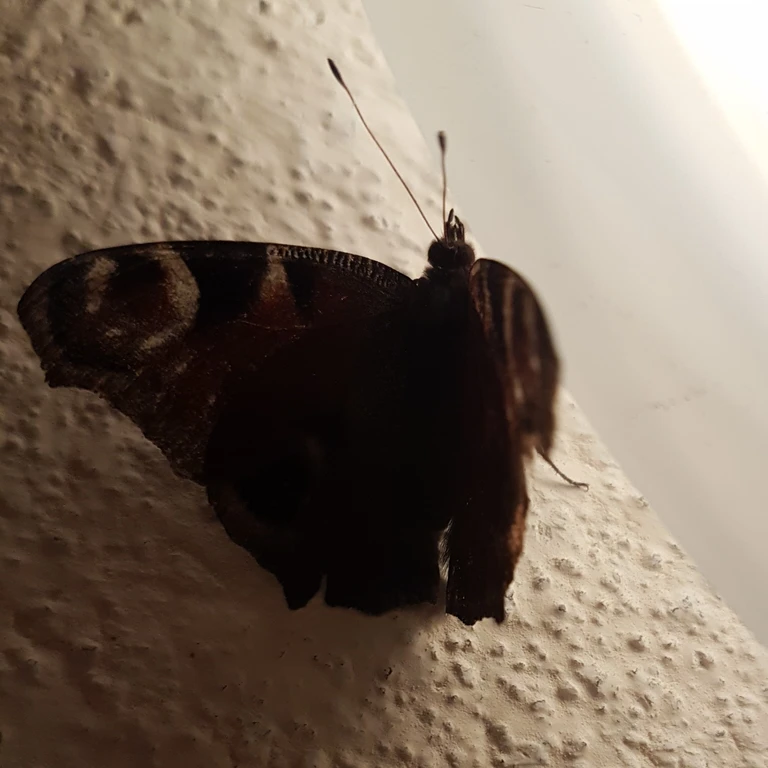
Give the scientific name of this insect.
Aglais io
